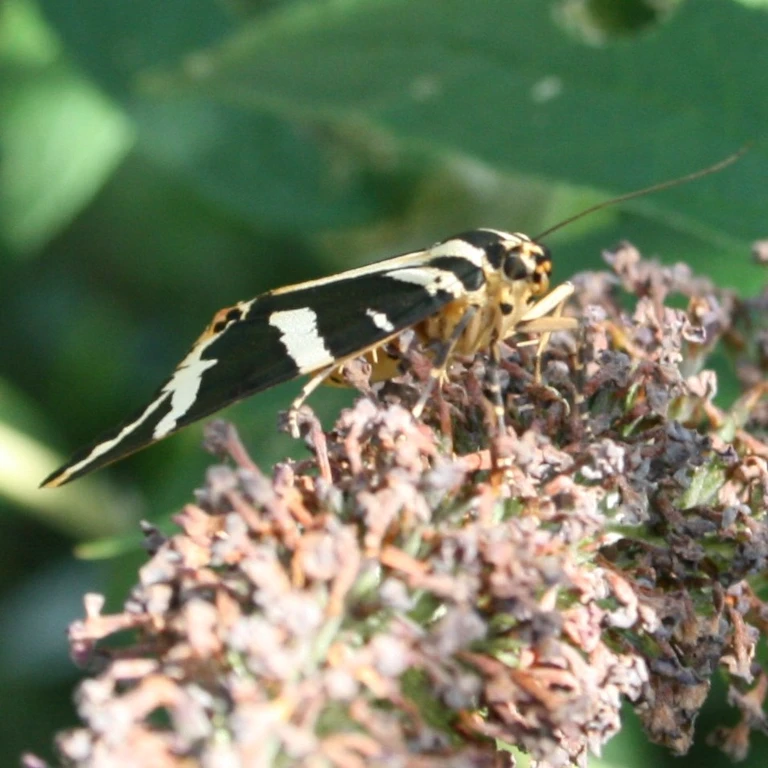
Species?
Euplagia quadripunctaria
